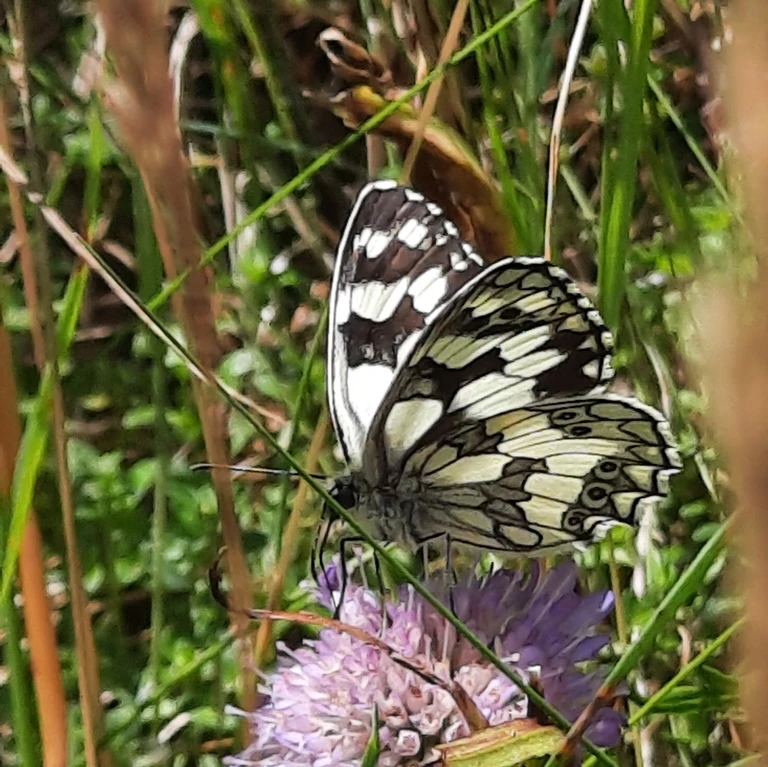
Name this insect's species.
Melanargia galathea
